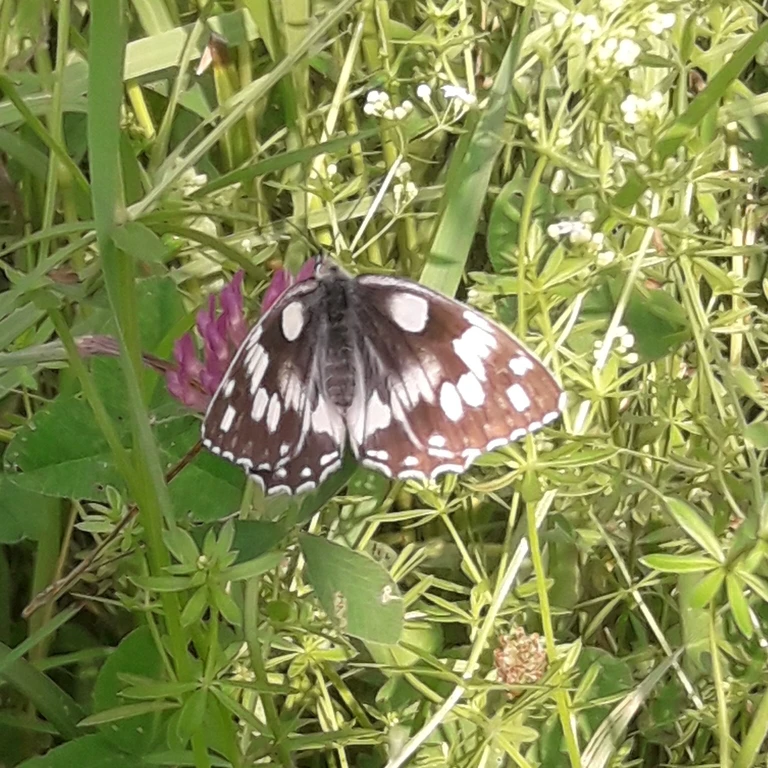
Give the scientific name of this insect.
Melanargia galathea
